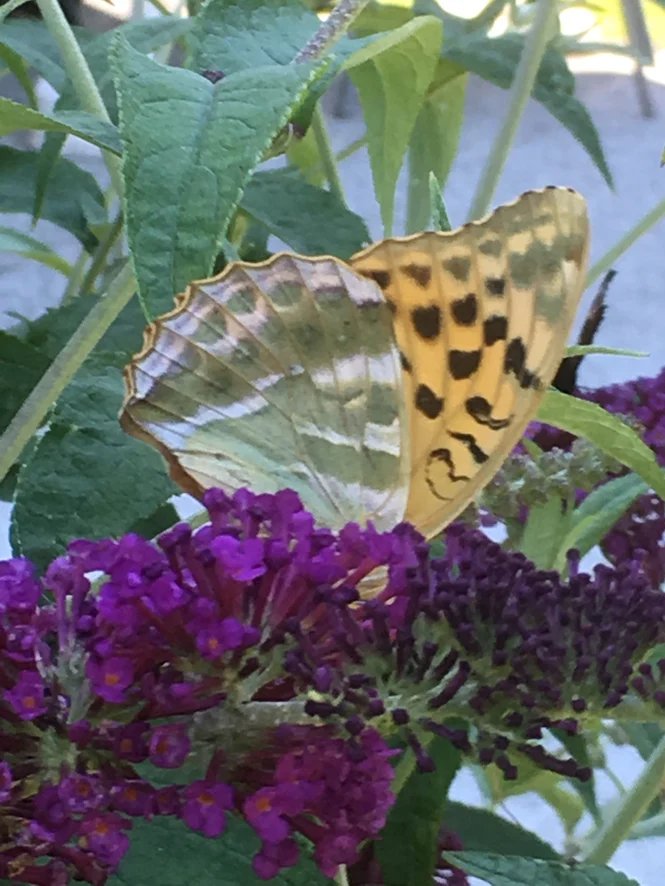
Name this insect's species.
Argynnis paphia
